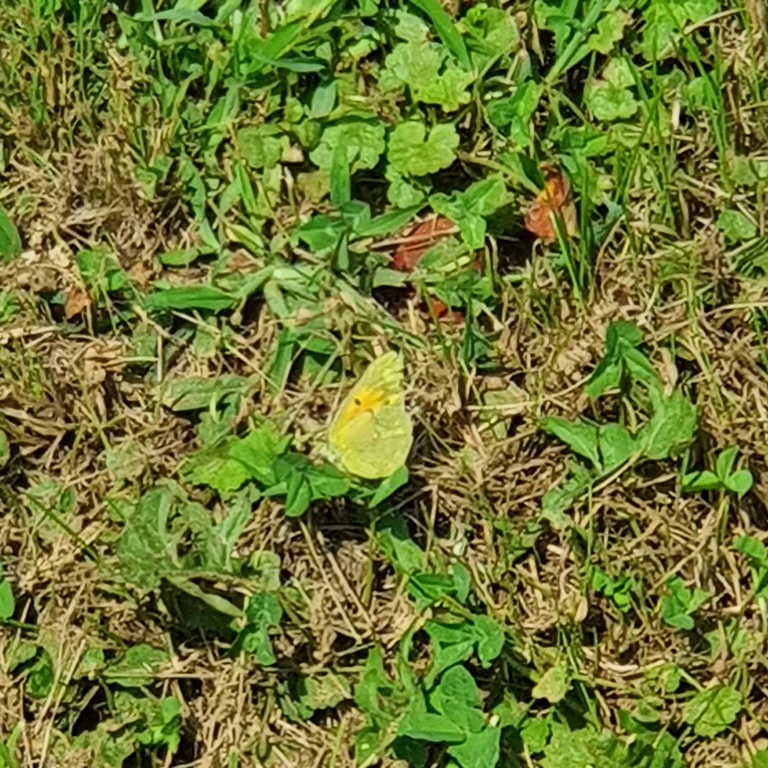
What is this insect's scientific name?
Colias croceus
